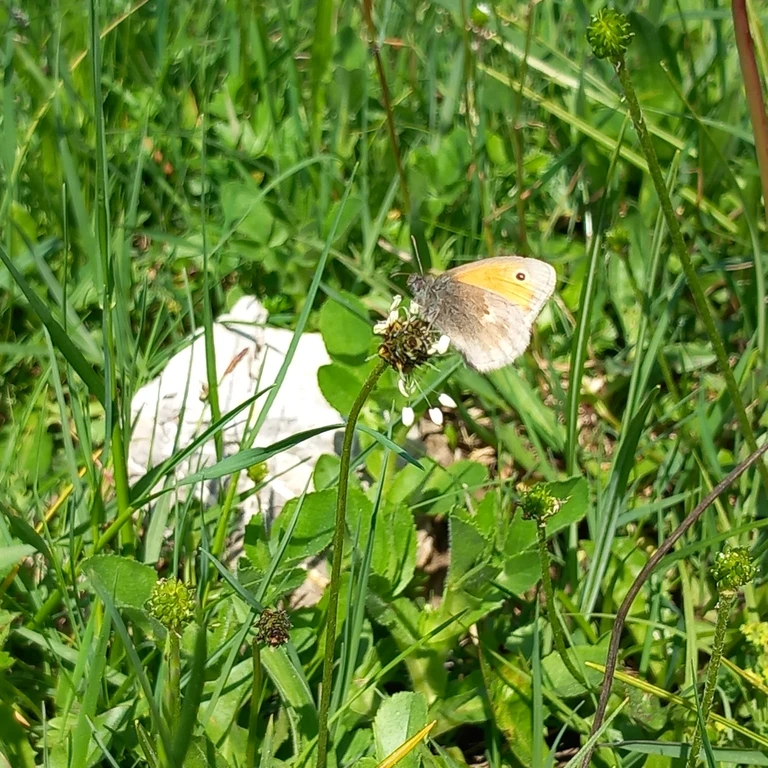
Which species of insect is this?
Coenonympha pamphilus
